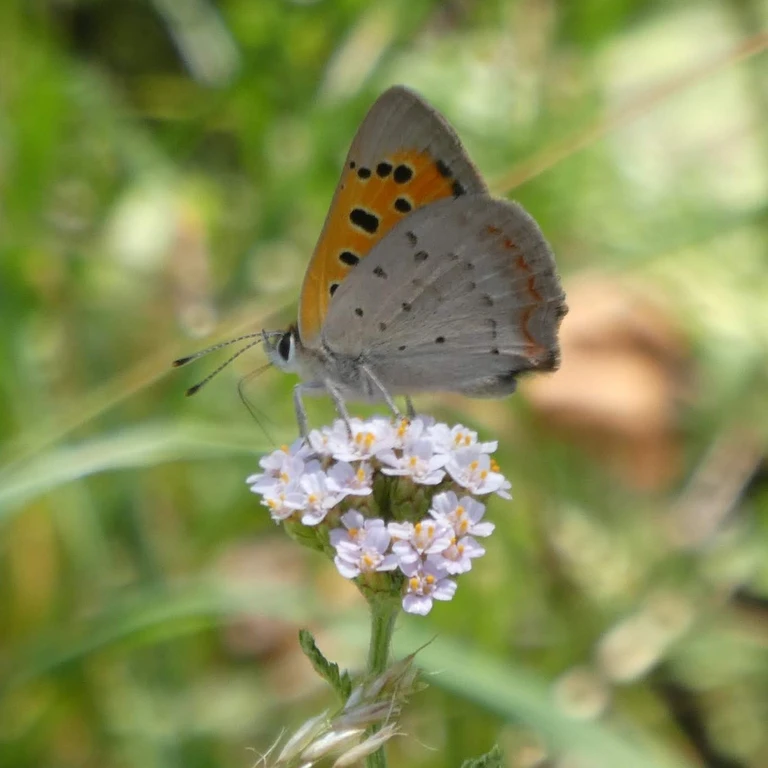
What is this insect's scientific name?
Lycaena phlaeas
